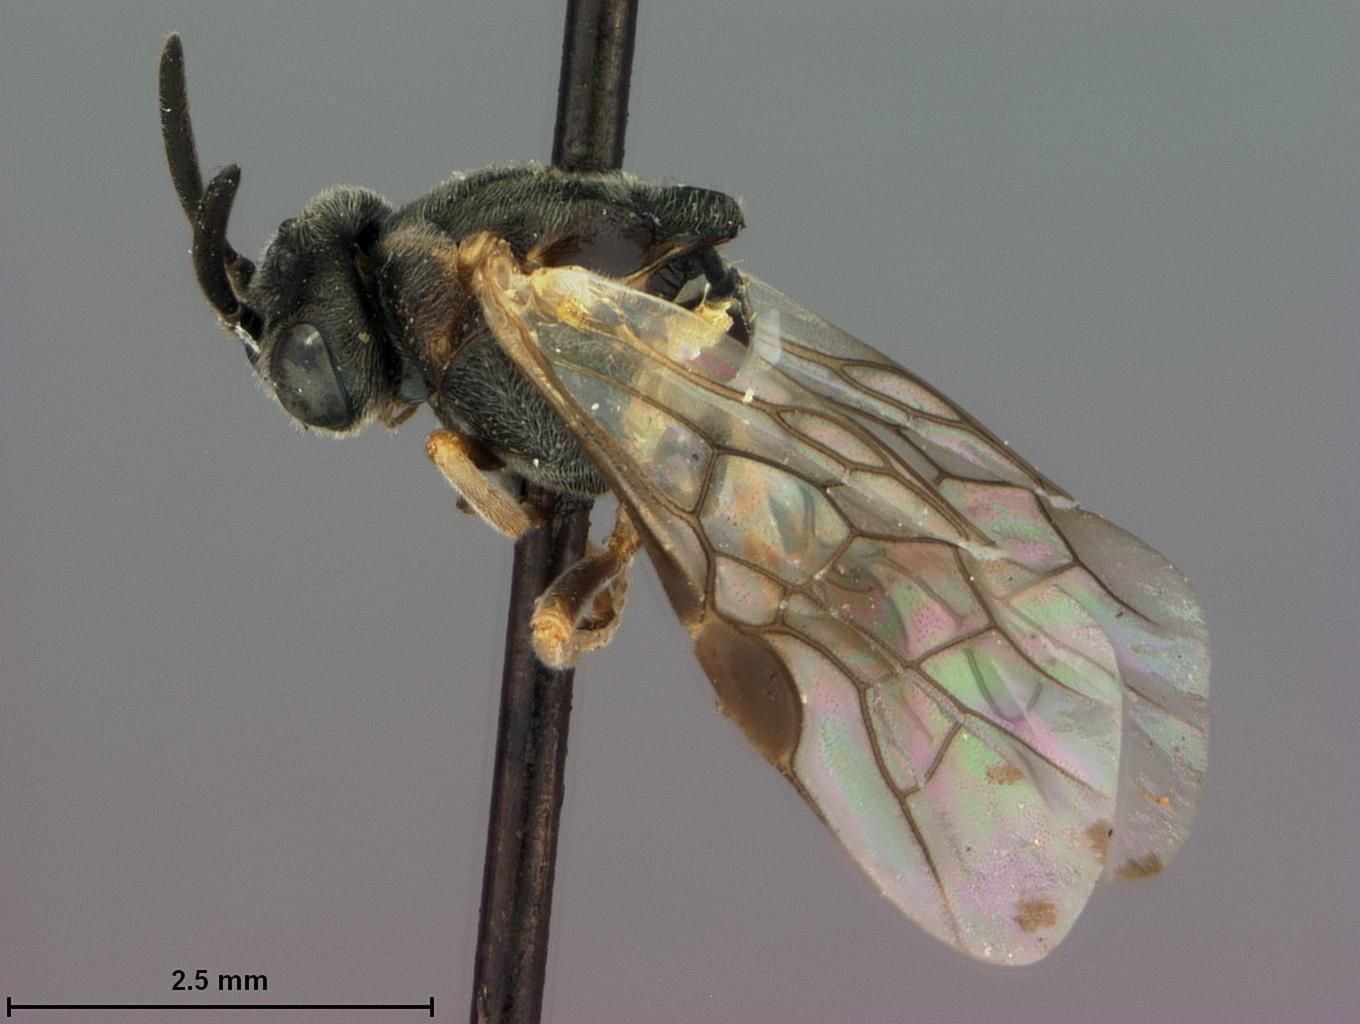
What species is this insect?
Sterictiphora serotina
